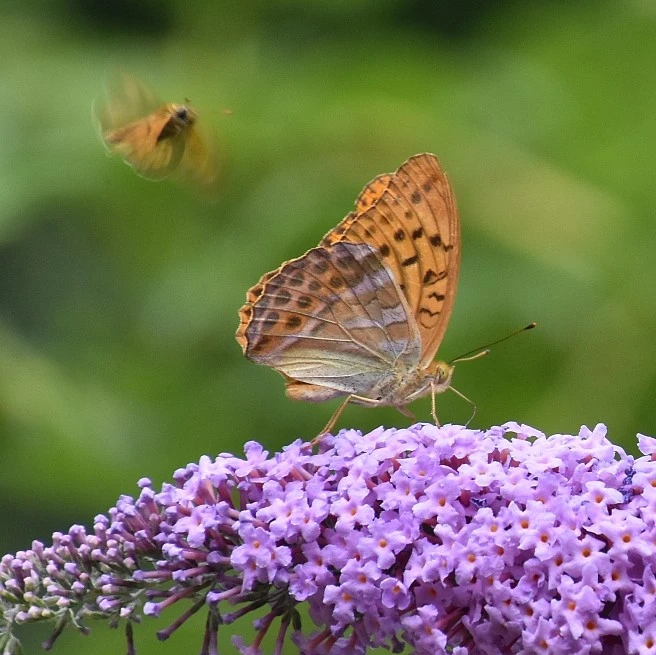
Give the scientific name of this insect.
Argynnis paphia
